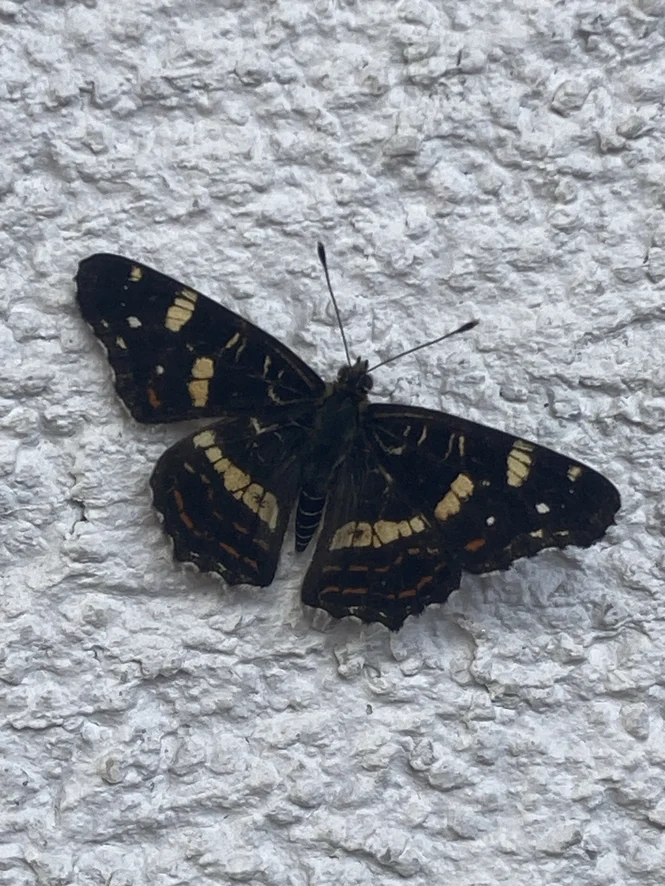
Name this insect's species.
Araschnia levana
